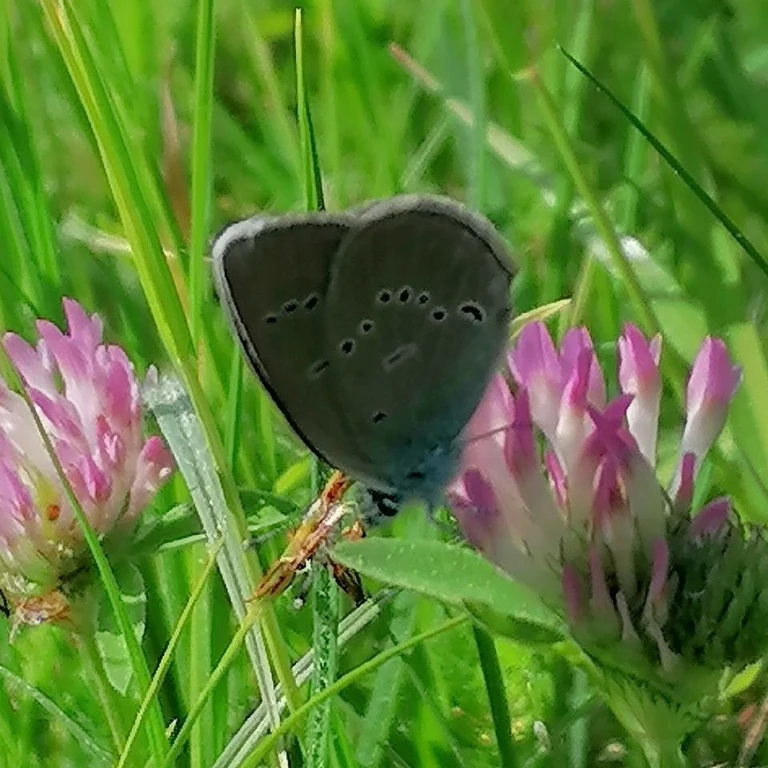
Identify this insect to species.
Cyaniris semiargus
